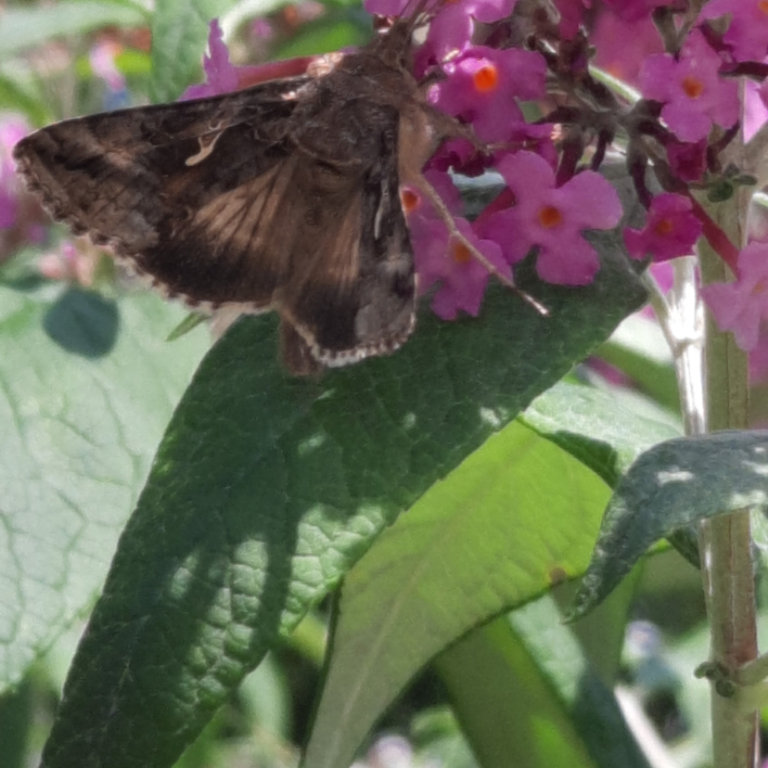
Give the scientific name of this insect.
Autographa gamma
